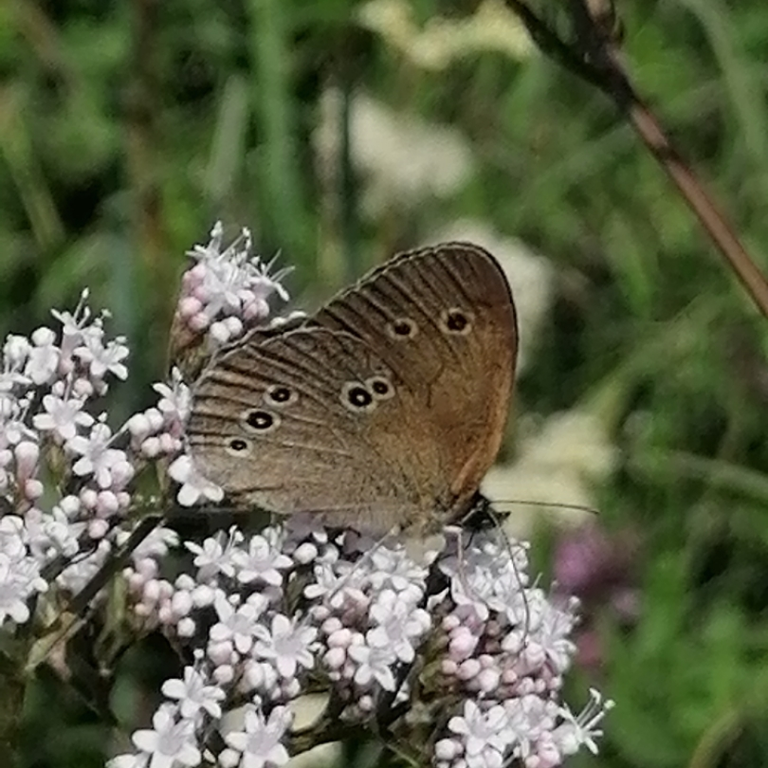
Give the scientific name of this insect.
Aphantopus hyperantus
